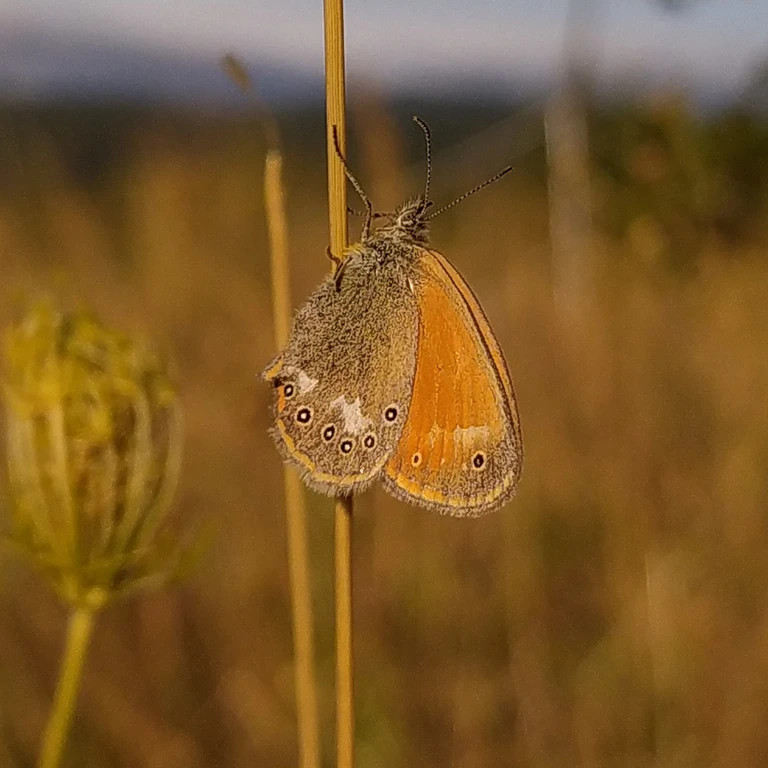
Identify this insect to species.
Coenonympha glycerion (also Coenonympha iphis)
